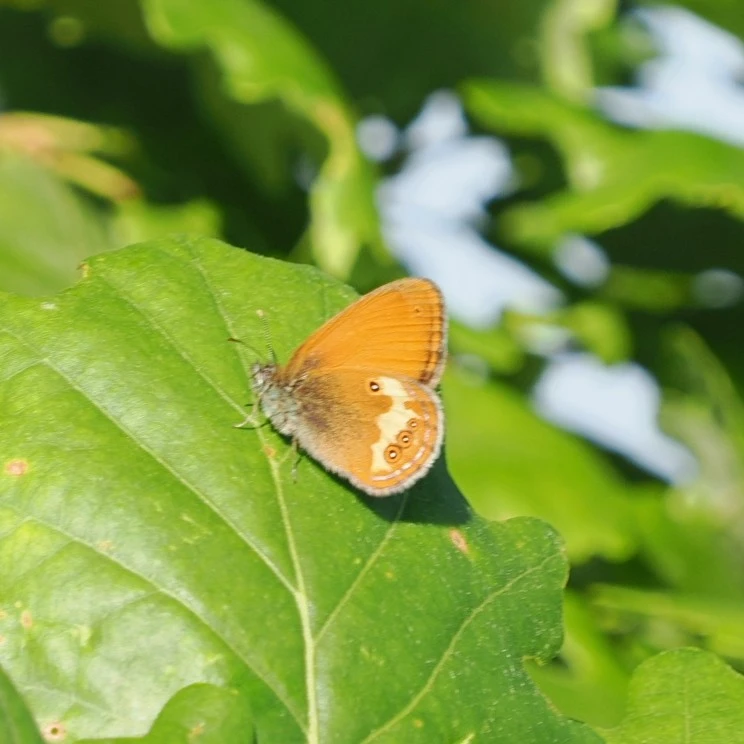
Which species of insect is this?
Coenonympha arcania
